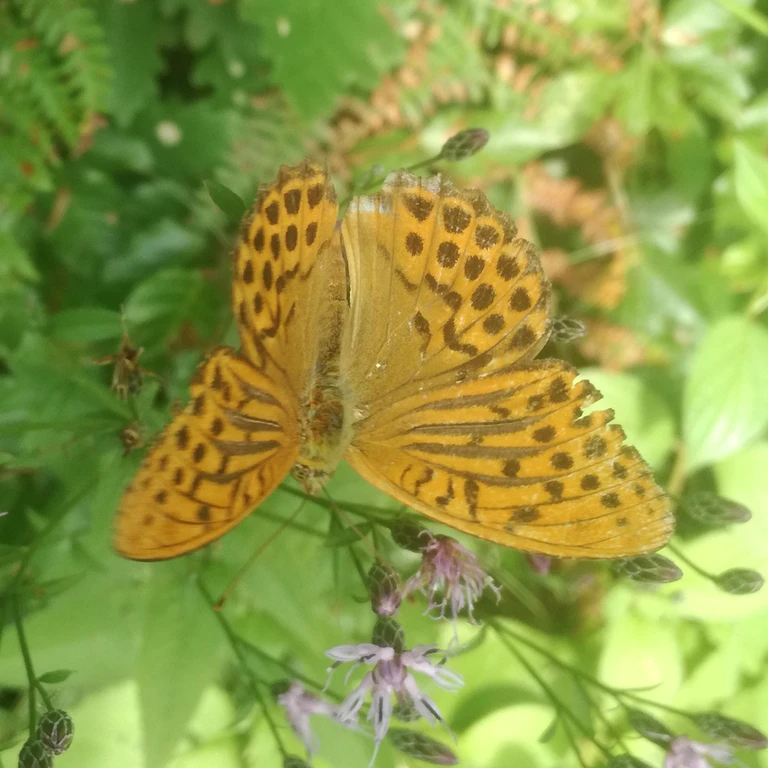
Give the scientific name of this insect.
Argynnis paphia
